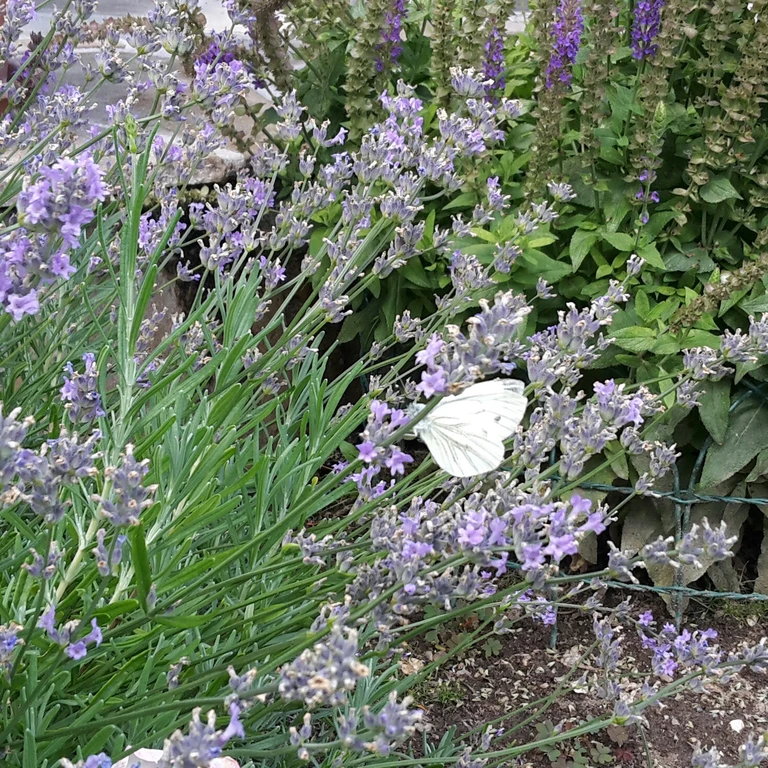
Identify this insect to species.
Pieris napi
